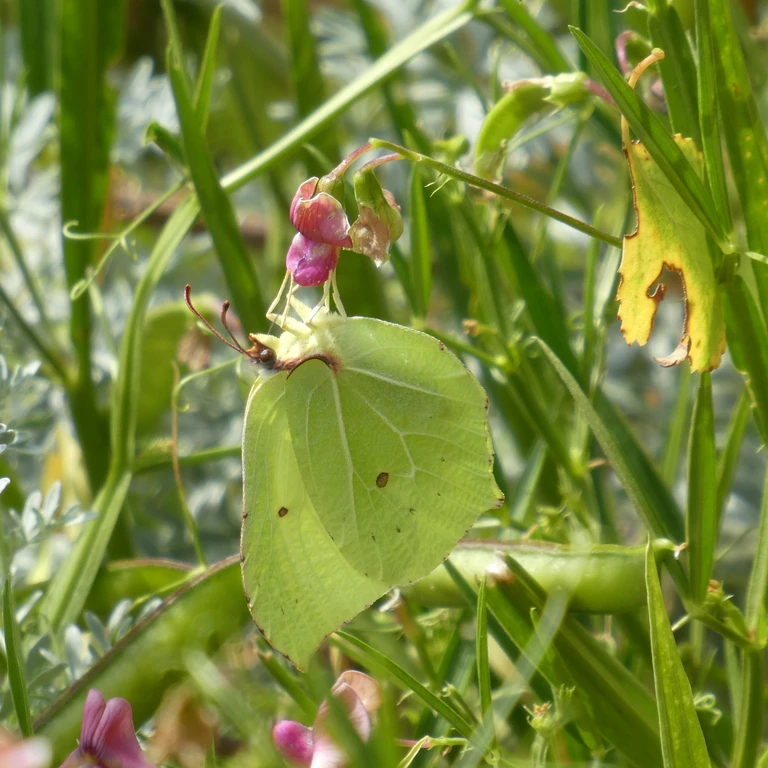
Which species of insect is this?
Gonepteryx rhamni
